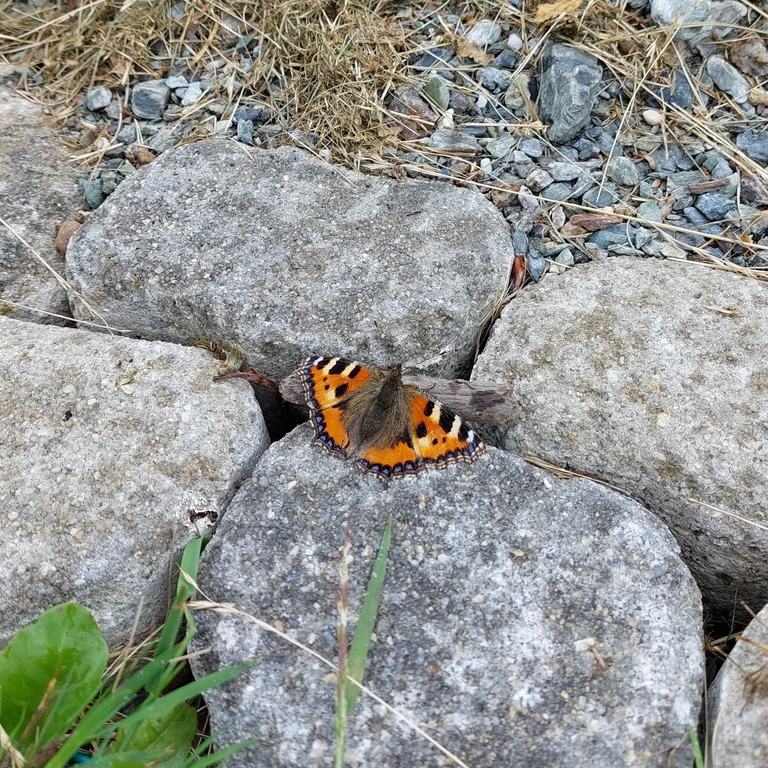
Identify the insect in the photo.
Aglais urticae
